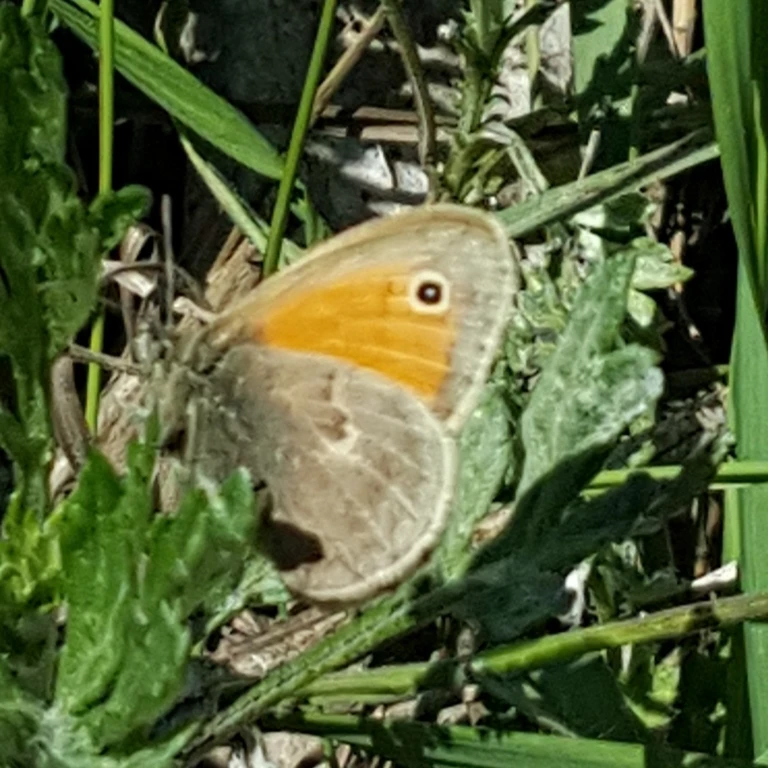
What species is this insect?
Coenonympha pamphilus
